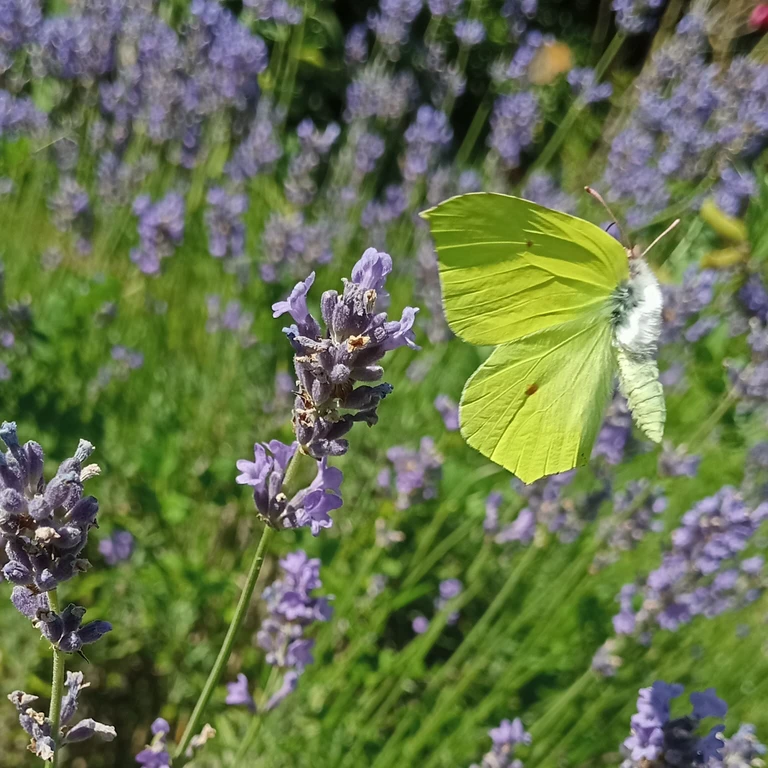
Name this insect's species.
Gonepteryx rhamni
